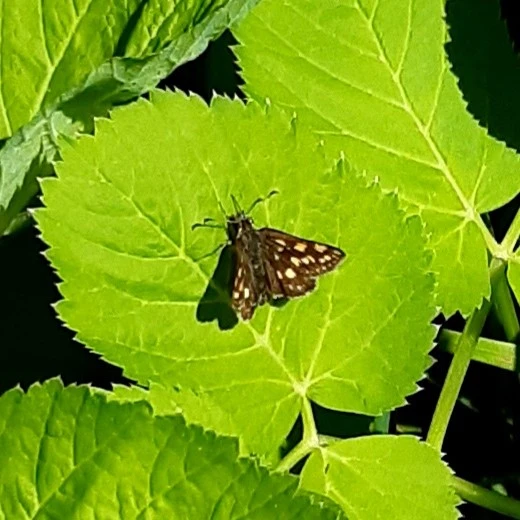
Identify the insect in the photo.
Carterocephalus palaemon
